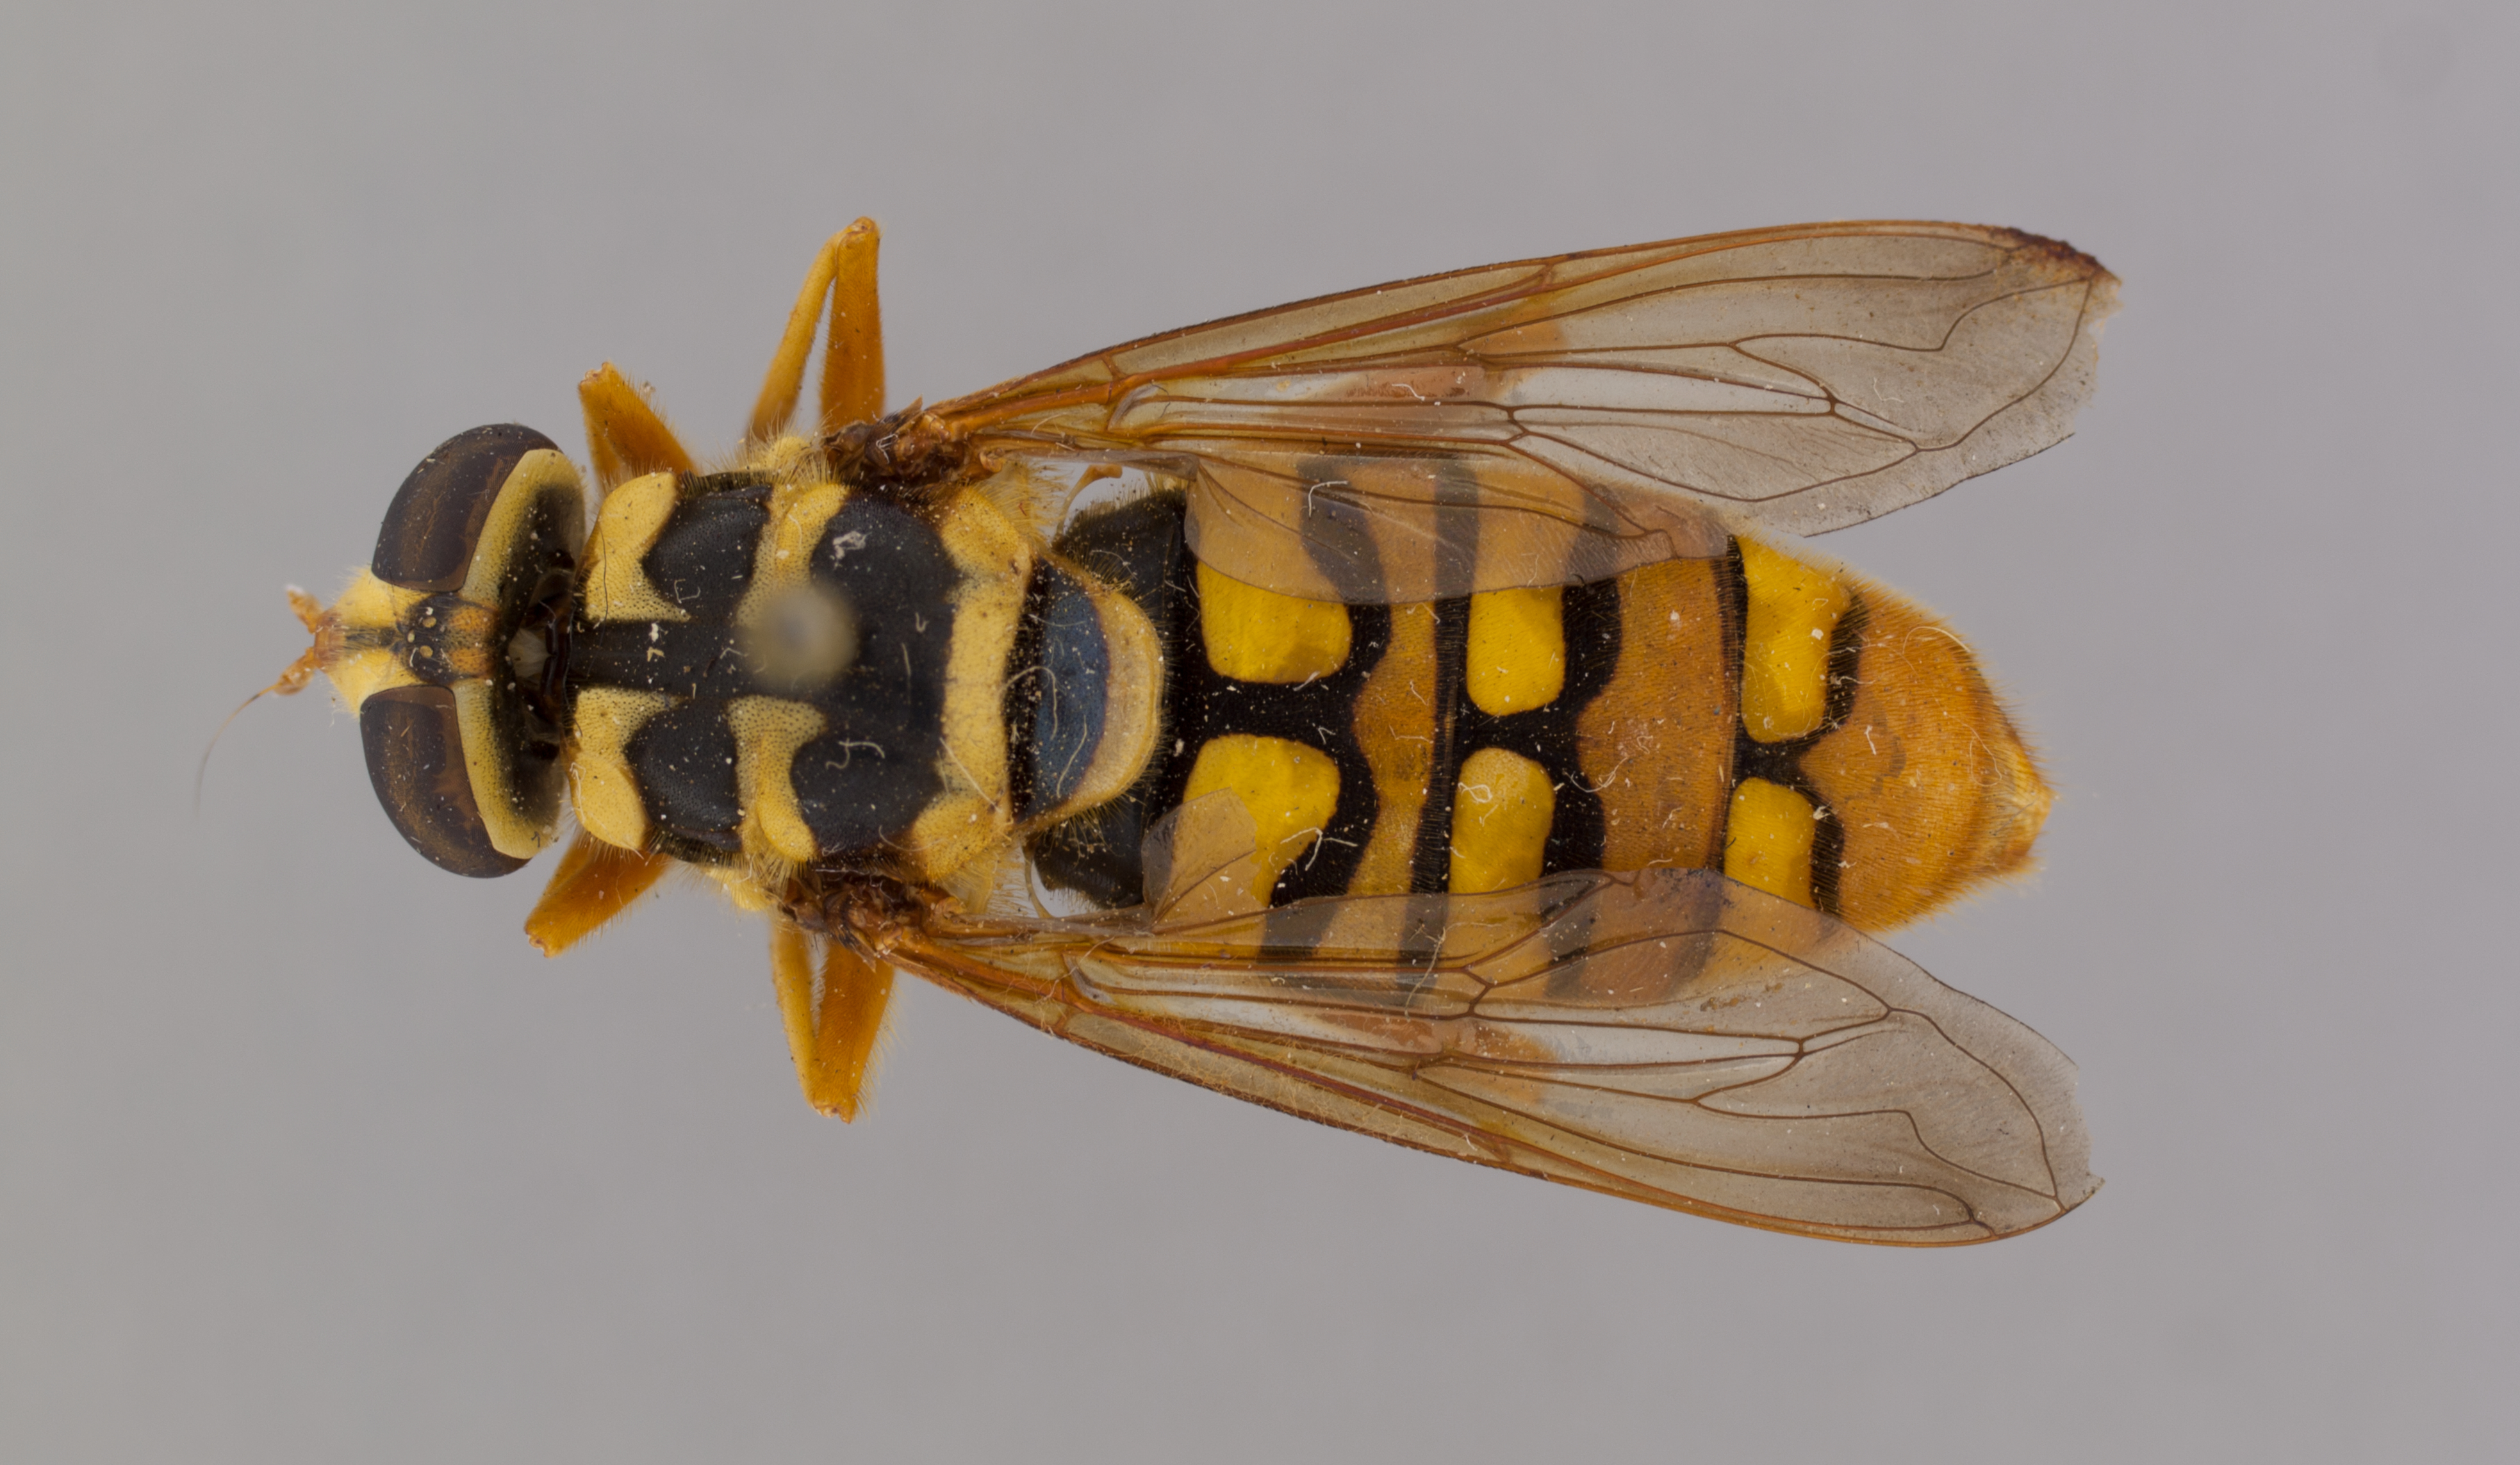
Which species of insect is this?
Milesia virginiensis
